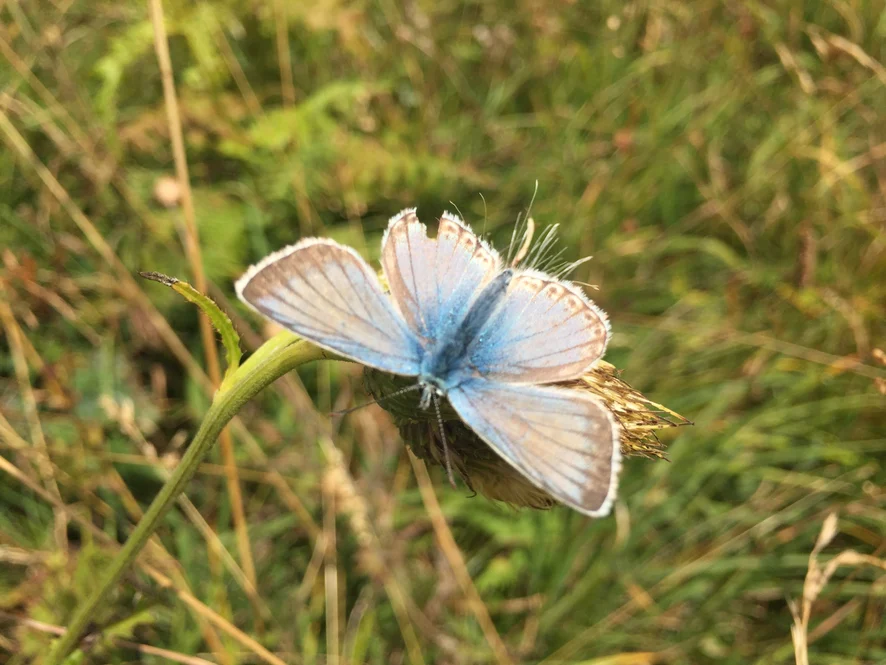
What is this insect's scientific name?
Lysandra coridon
